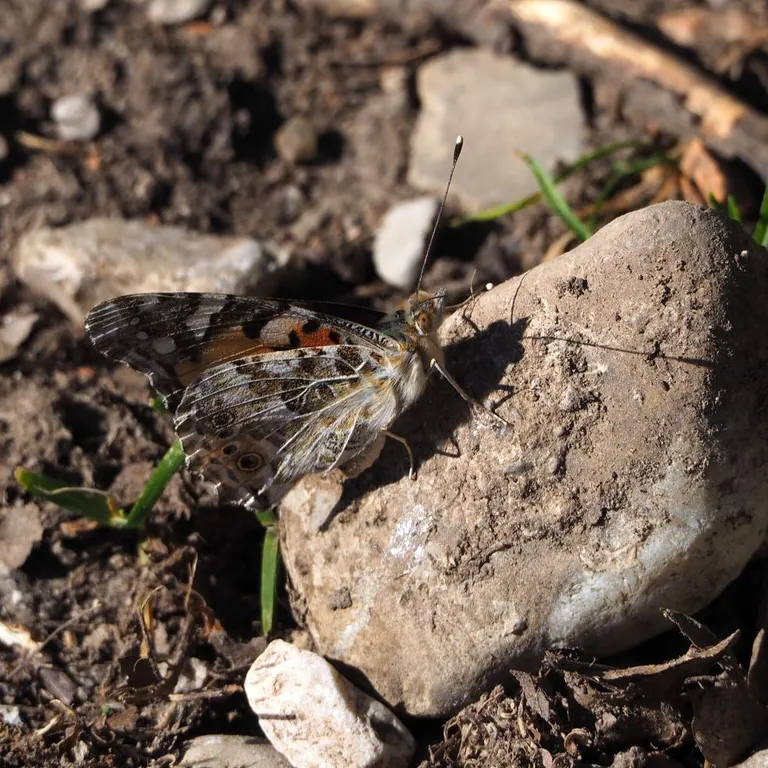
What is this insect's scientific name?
Vanessa cardui
